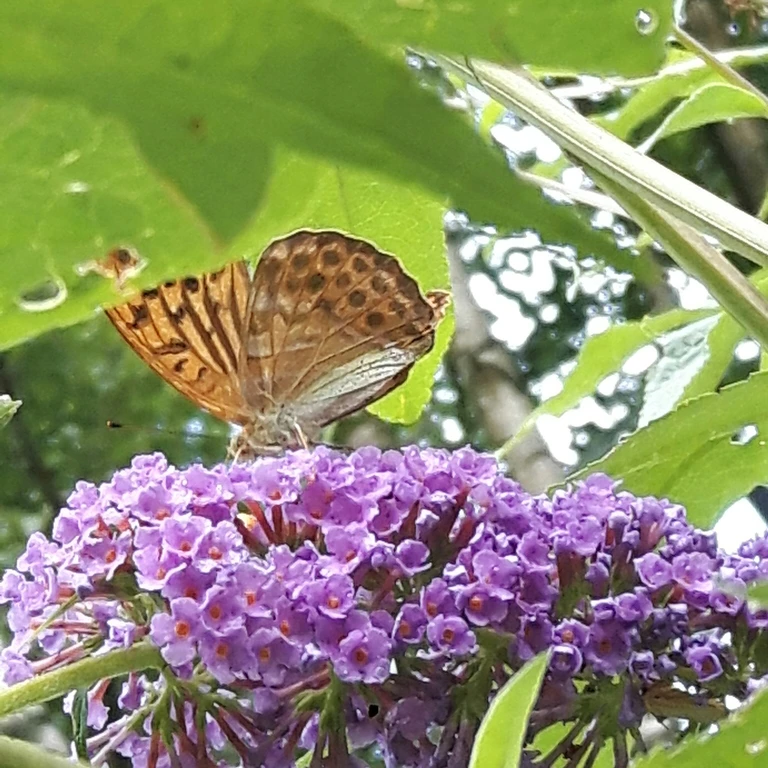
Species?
Argynnis paphia
